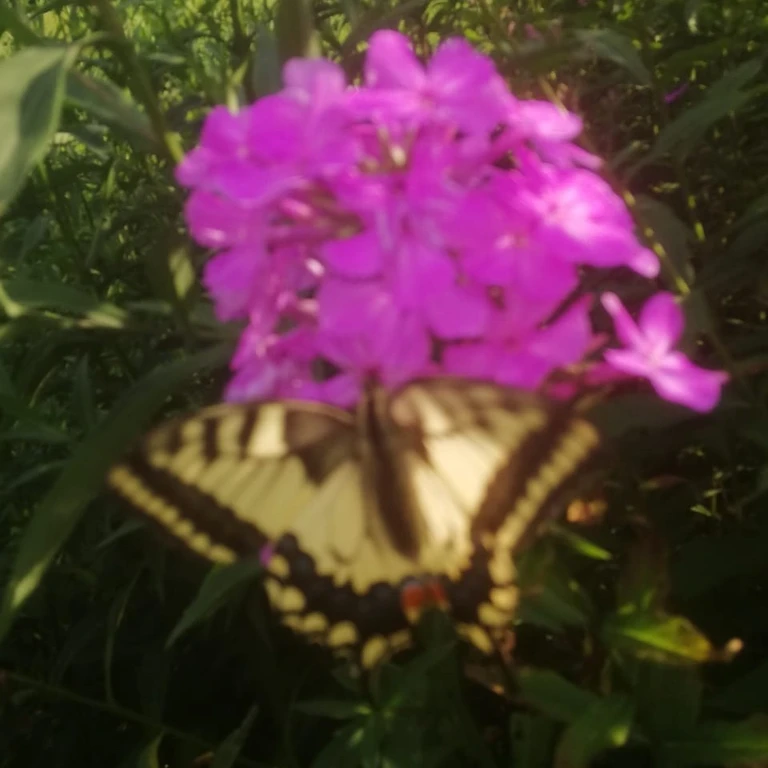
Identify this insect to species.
Papilio machaon
